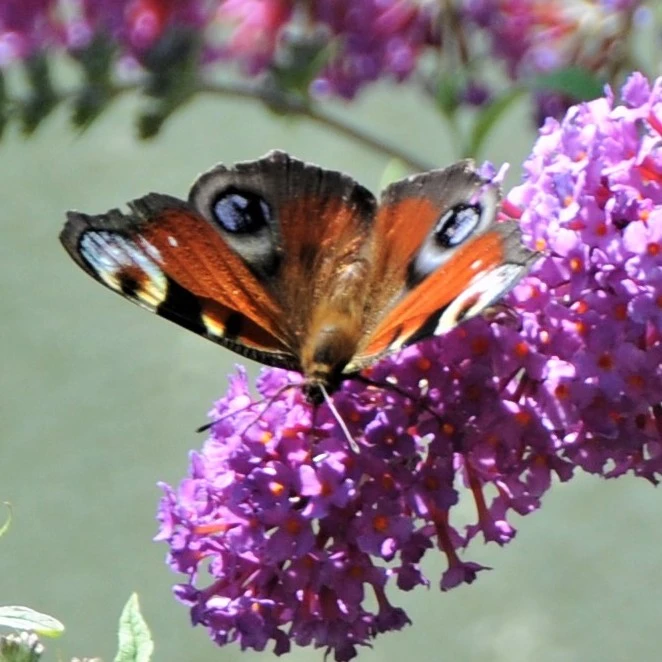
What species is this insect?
Aglais io
